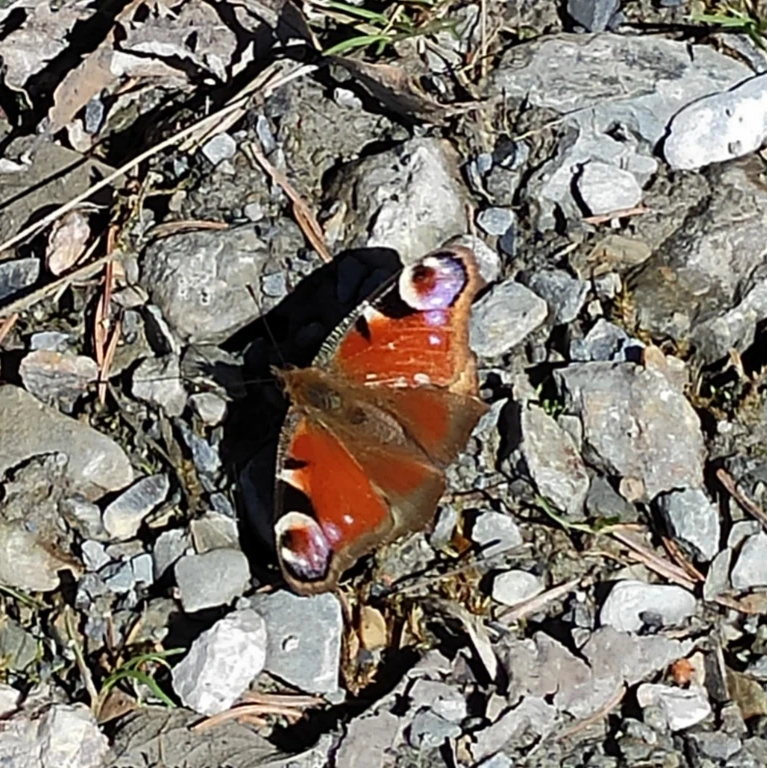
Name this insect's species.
Aglais io
